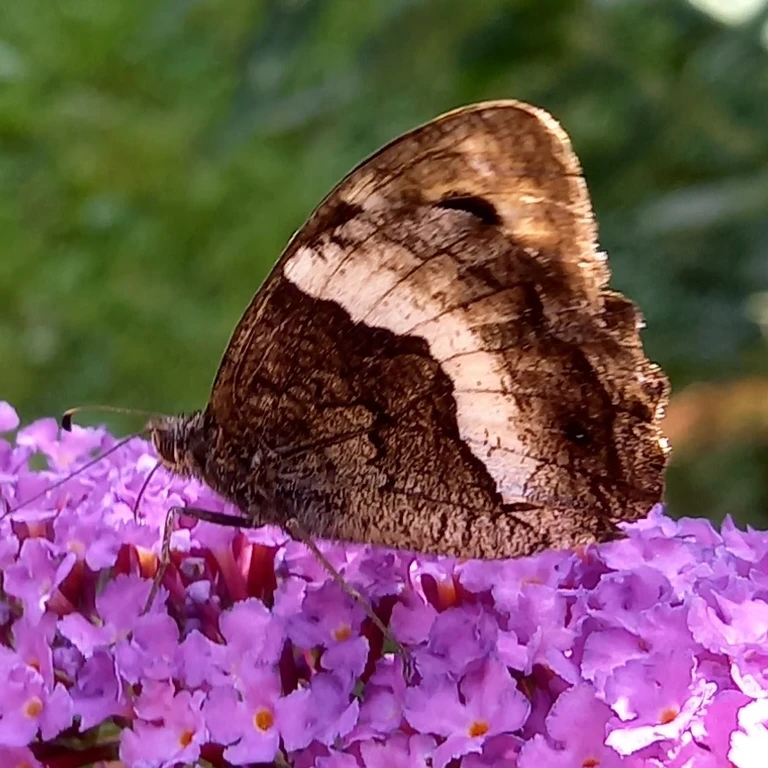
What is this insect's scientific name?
Hipparchia fagi
